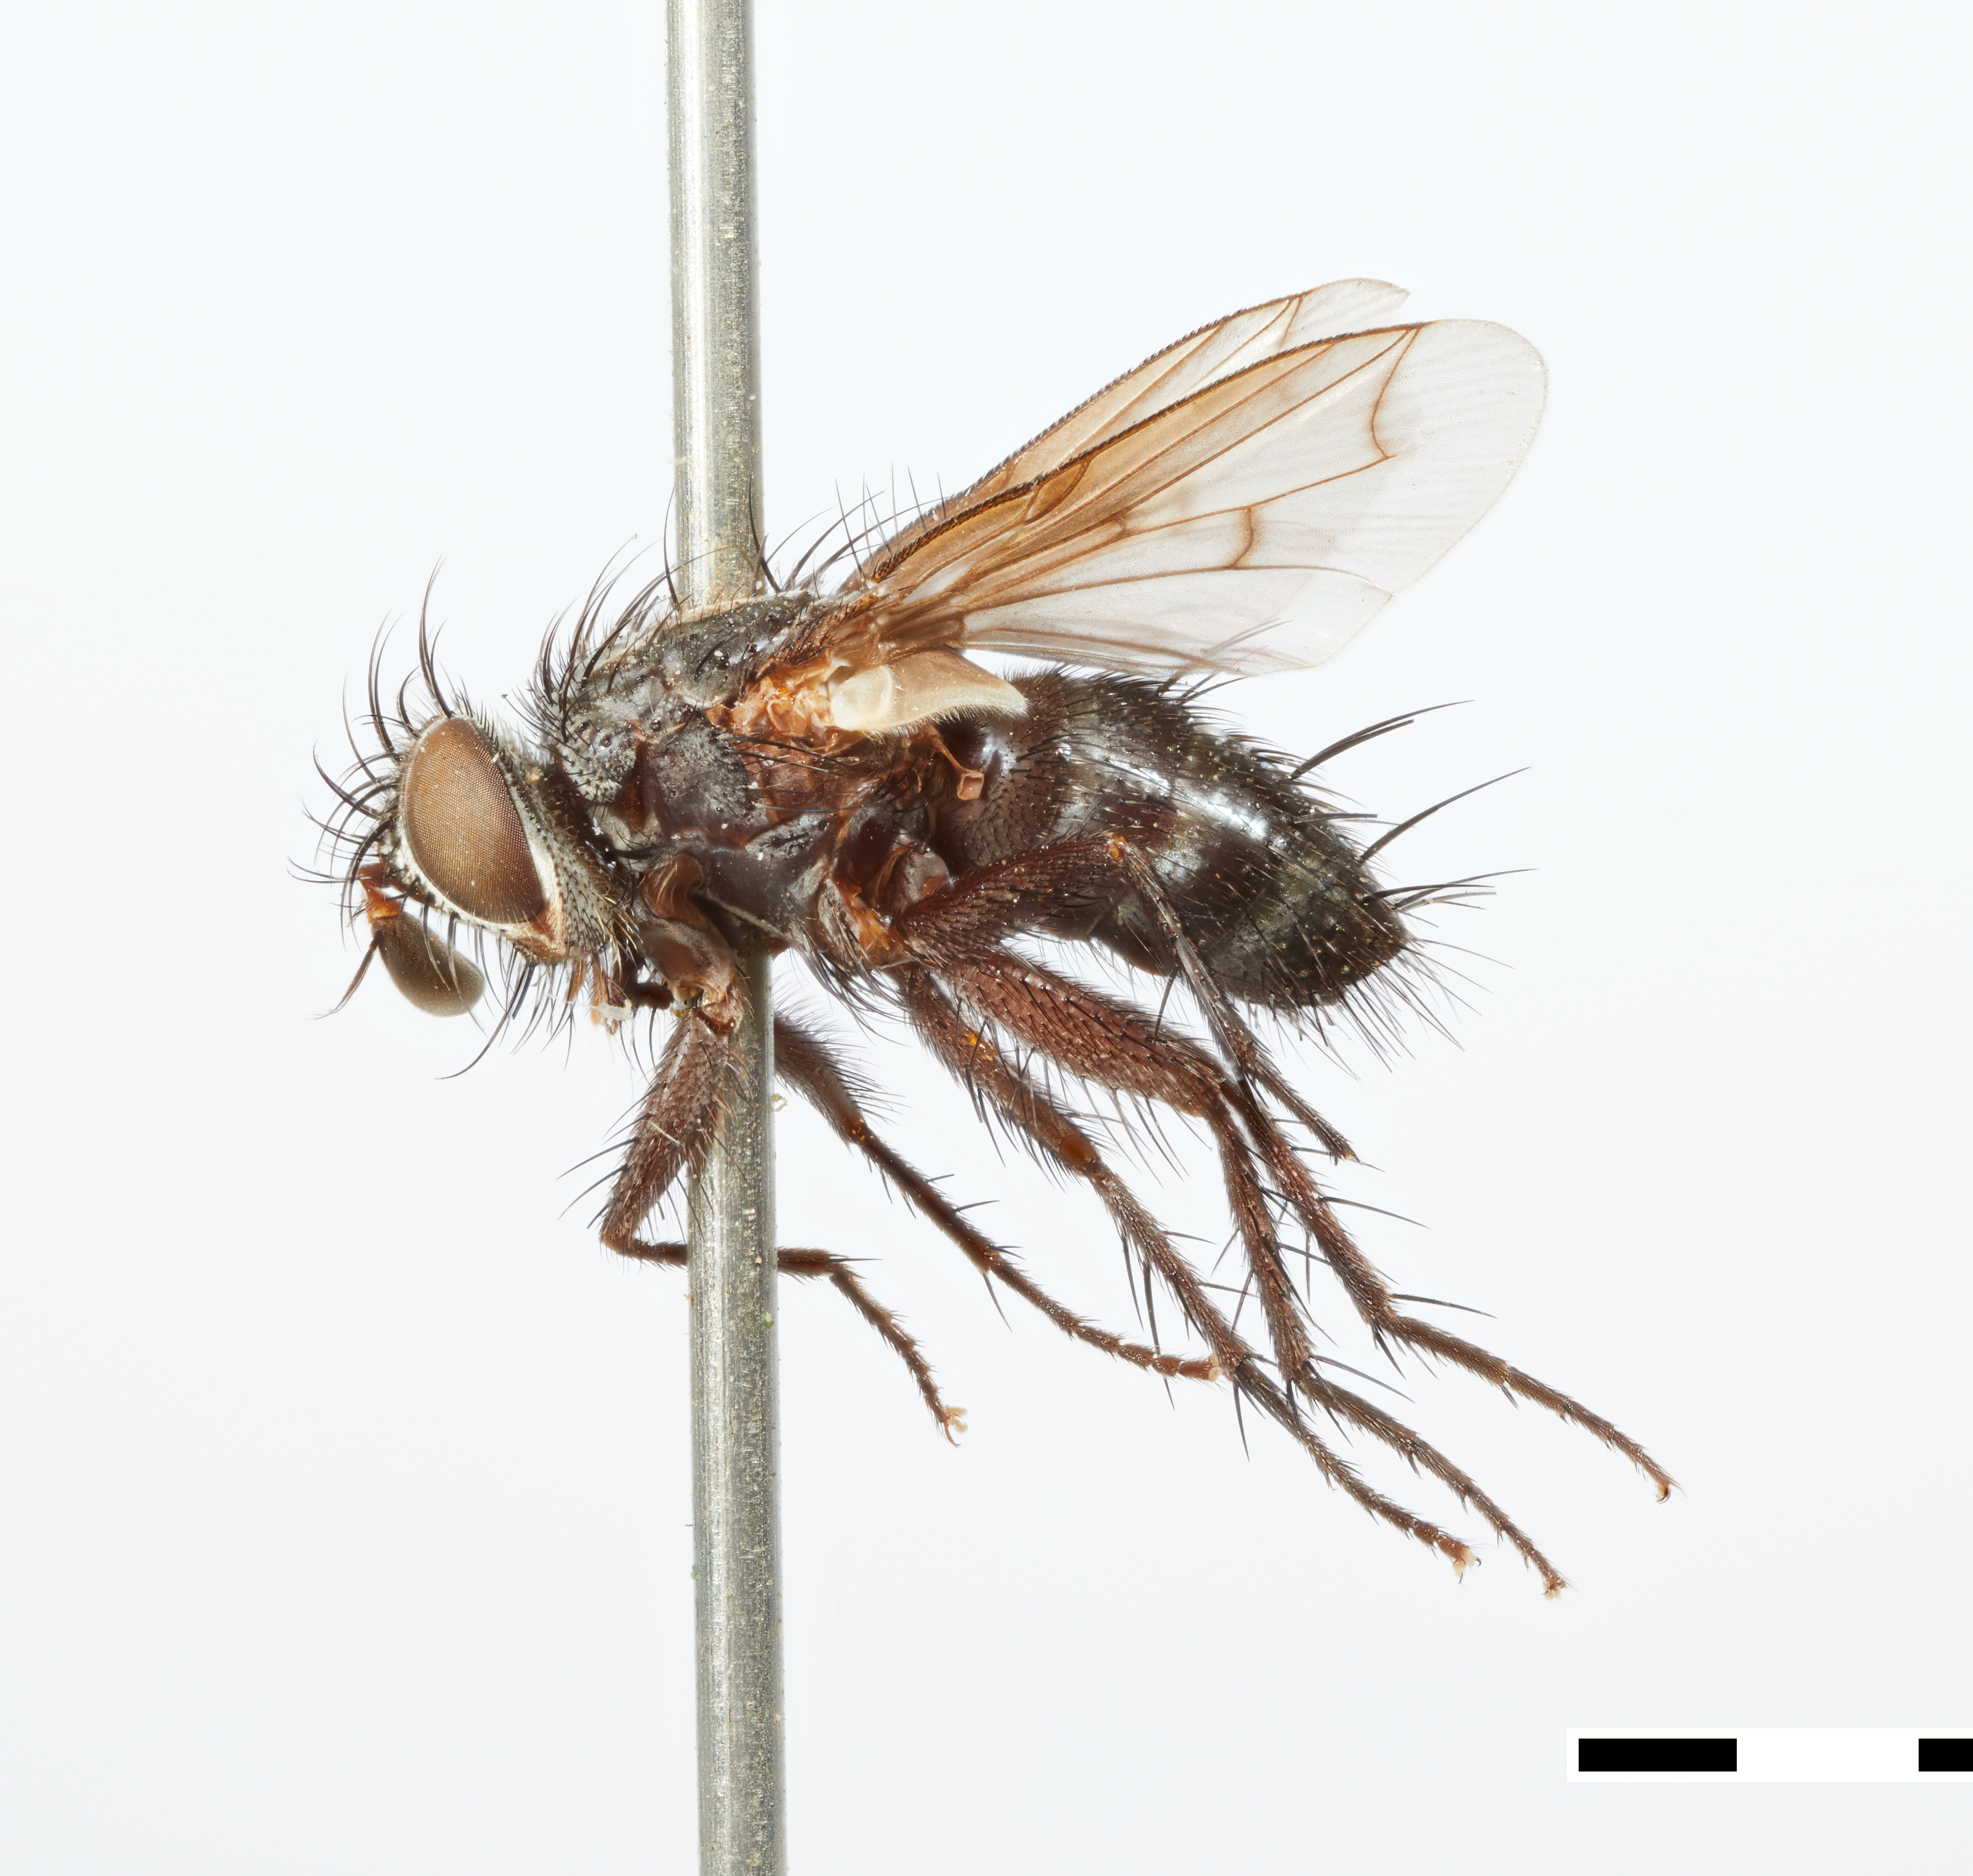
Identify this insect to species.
Eucyrtophloeba rhois
